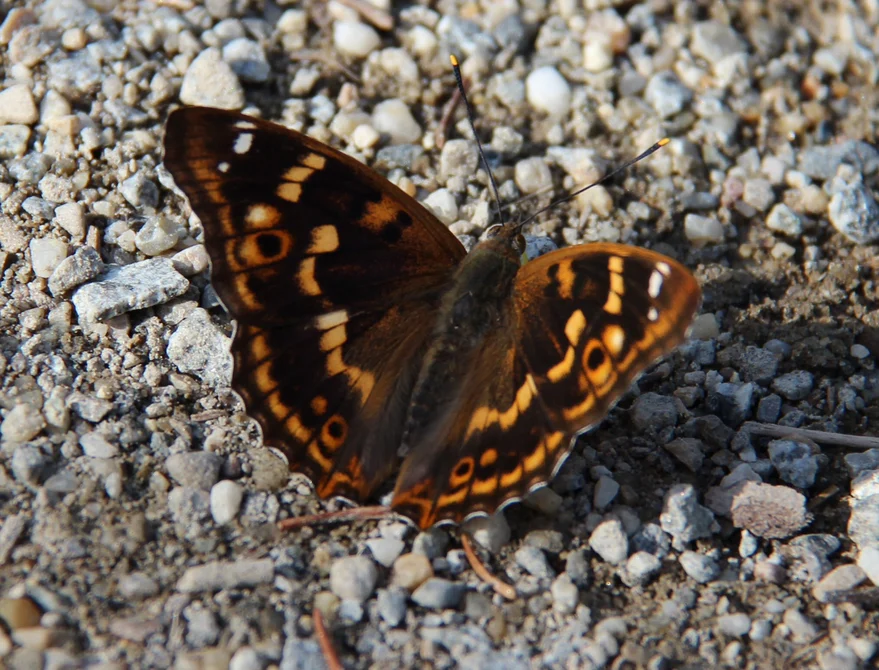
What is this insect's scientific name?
Apatura ilia
